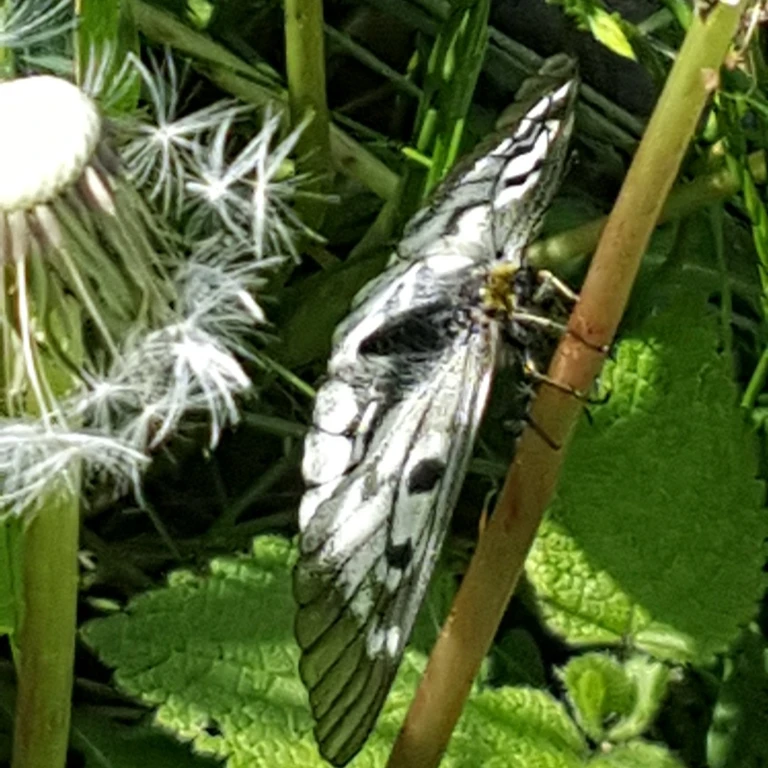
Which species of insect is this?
Parnassius mnemosyne
